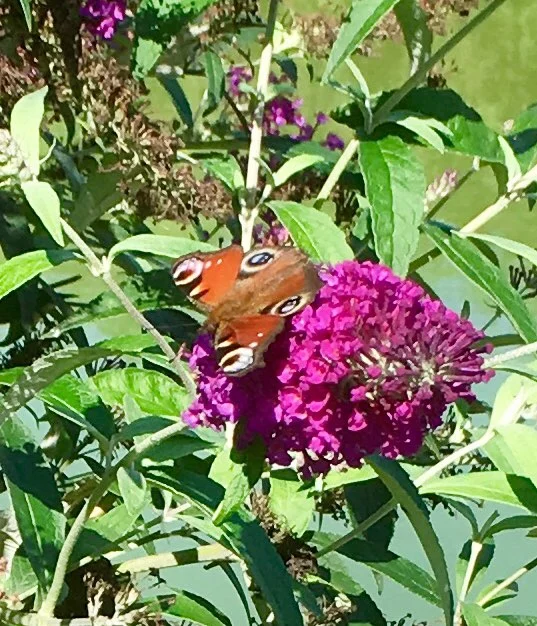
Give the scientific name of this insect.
Aglais io
